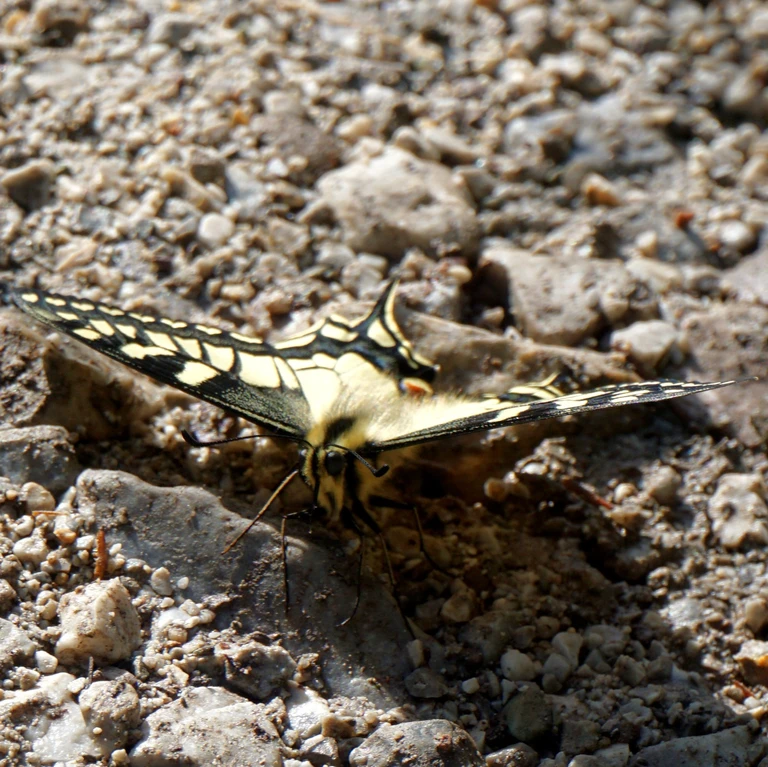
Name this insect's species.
Papilio machaon
